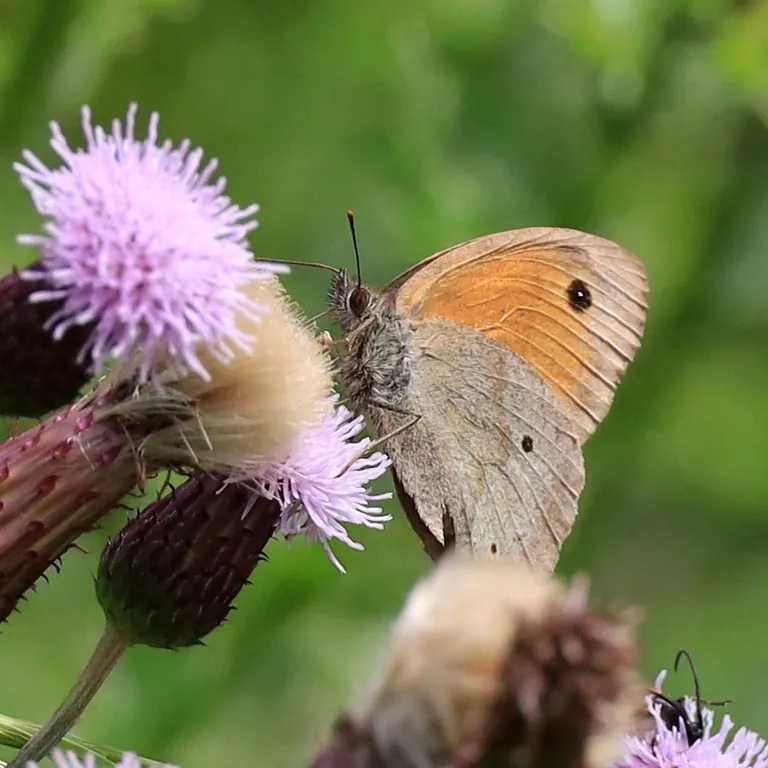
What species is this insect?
Maniola jurtina
